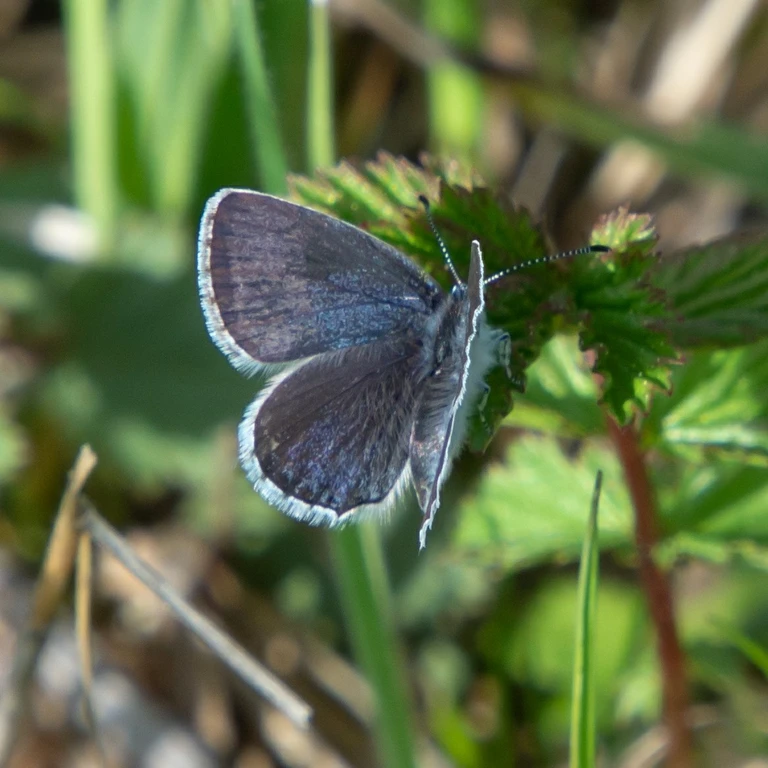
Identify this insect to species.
Cupido argiades (also Elkalyce argiades)
